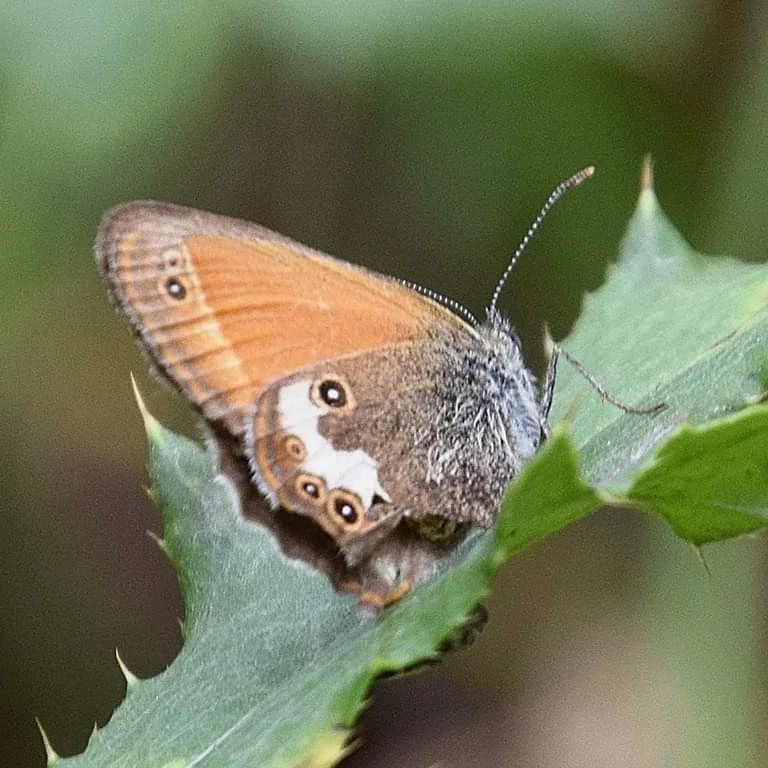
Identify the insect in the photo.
Coenonympha arcania
